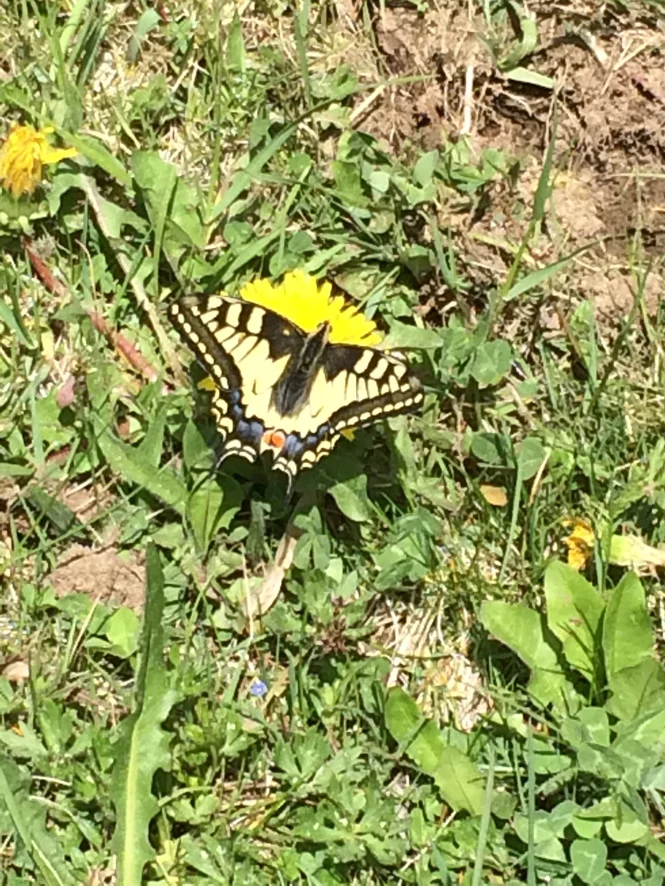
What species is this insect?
Papilio machaon
